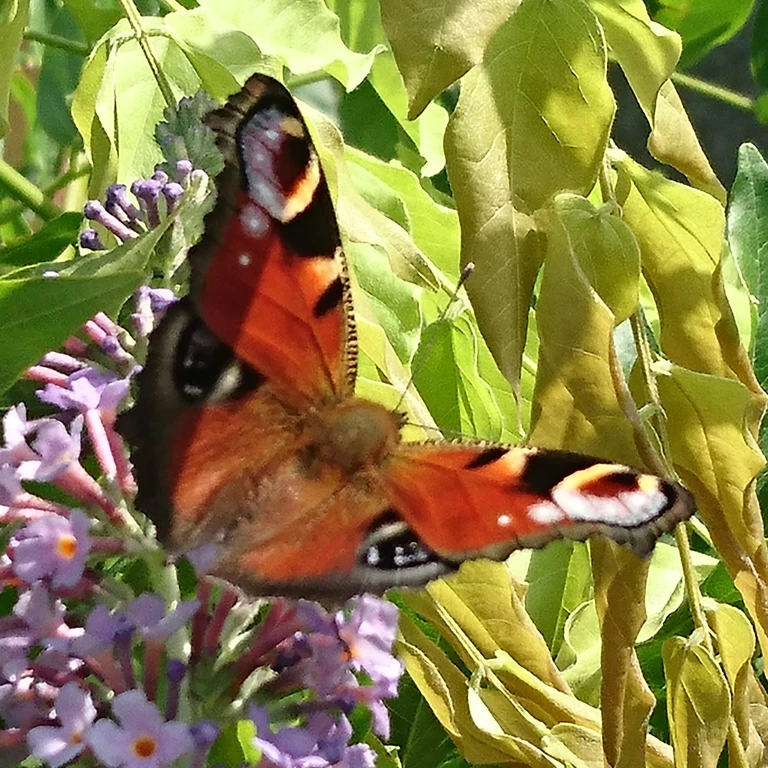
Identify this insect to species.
Aglais io
